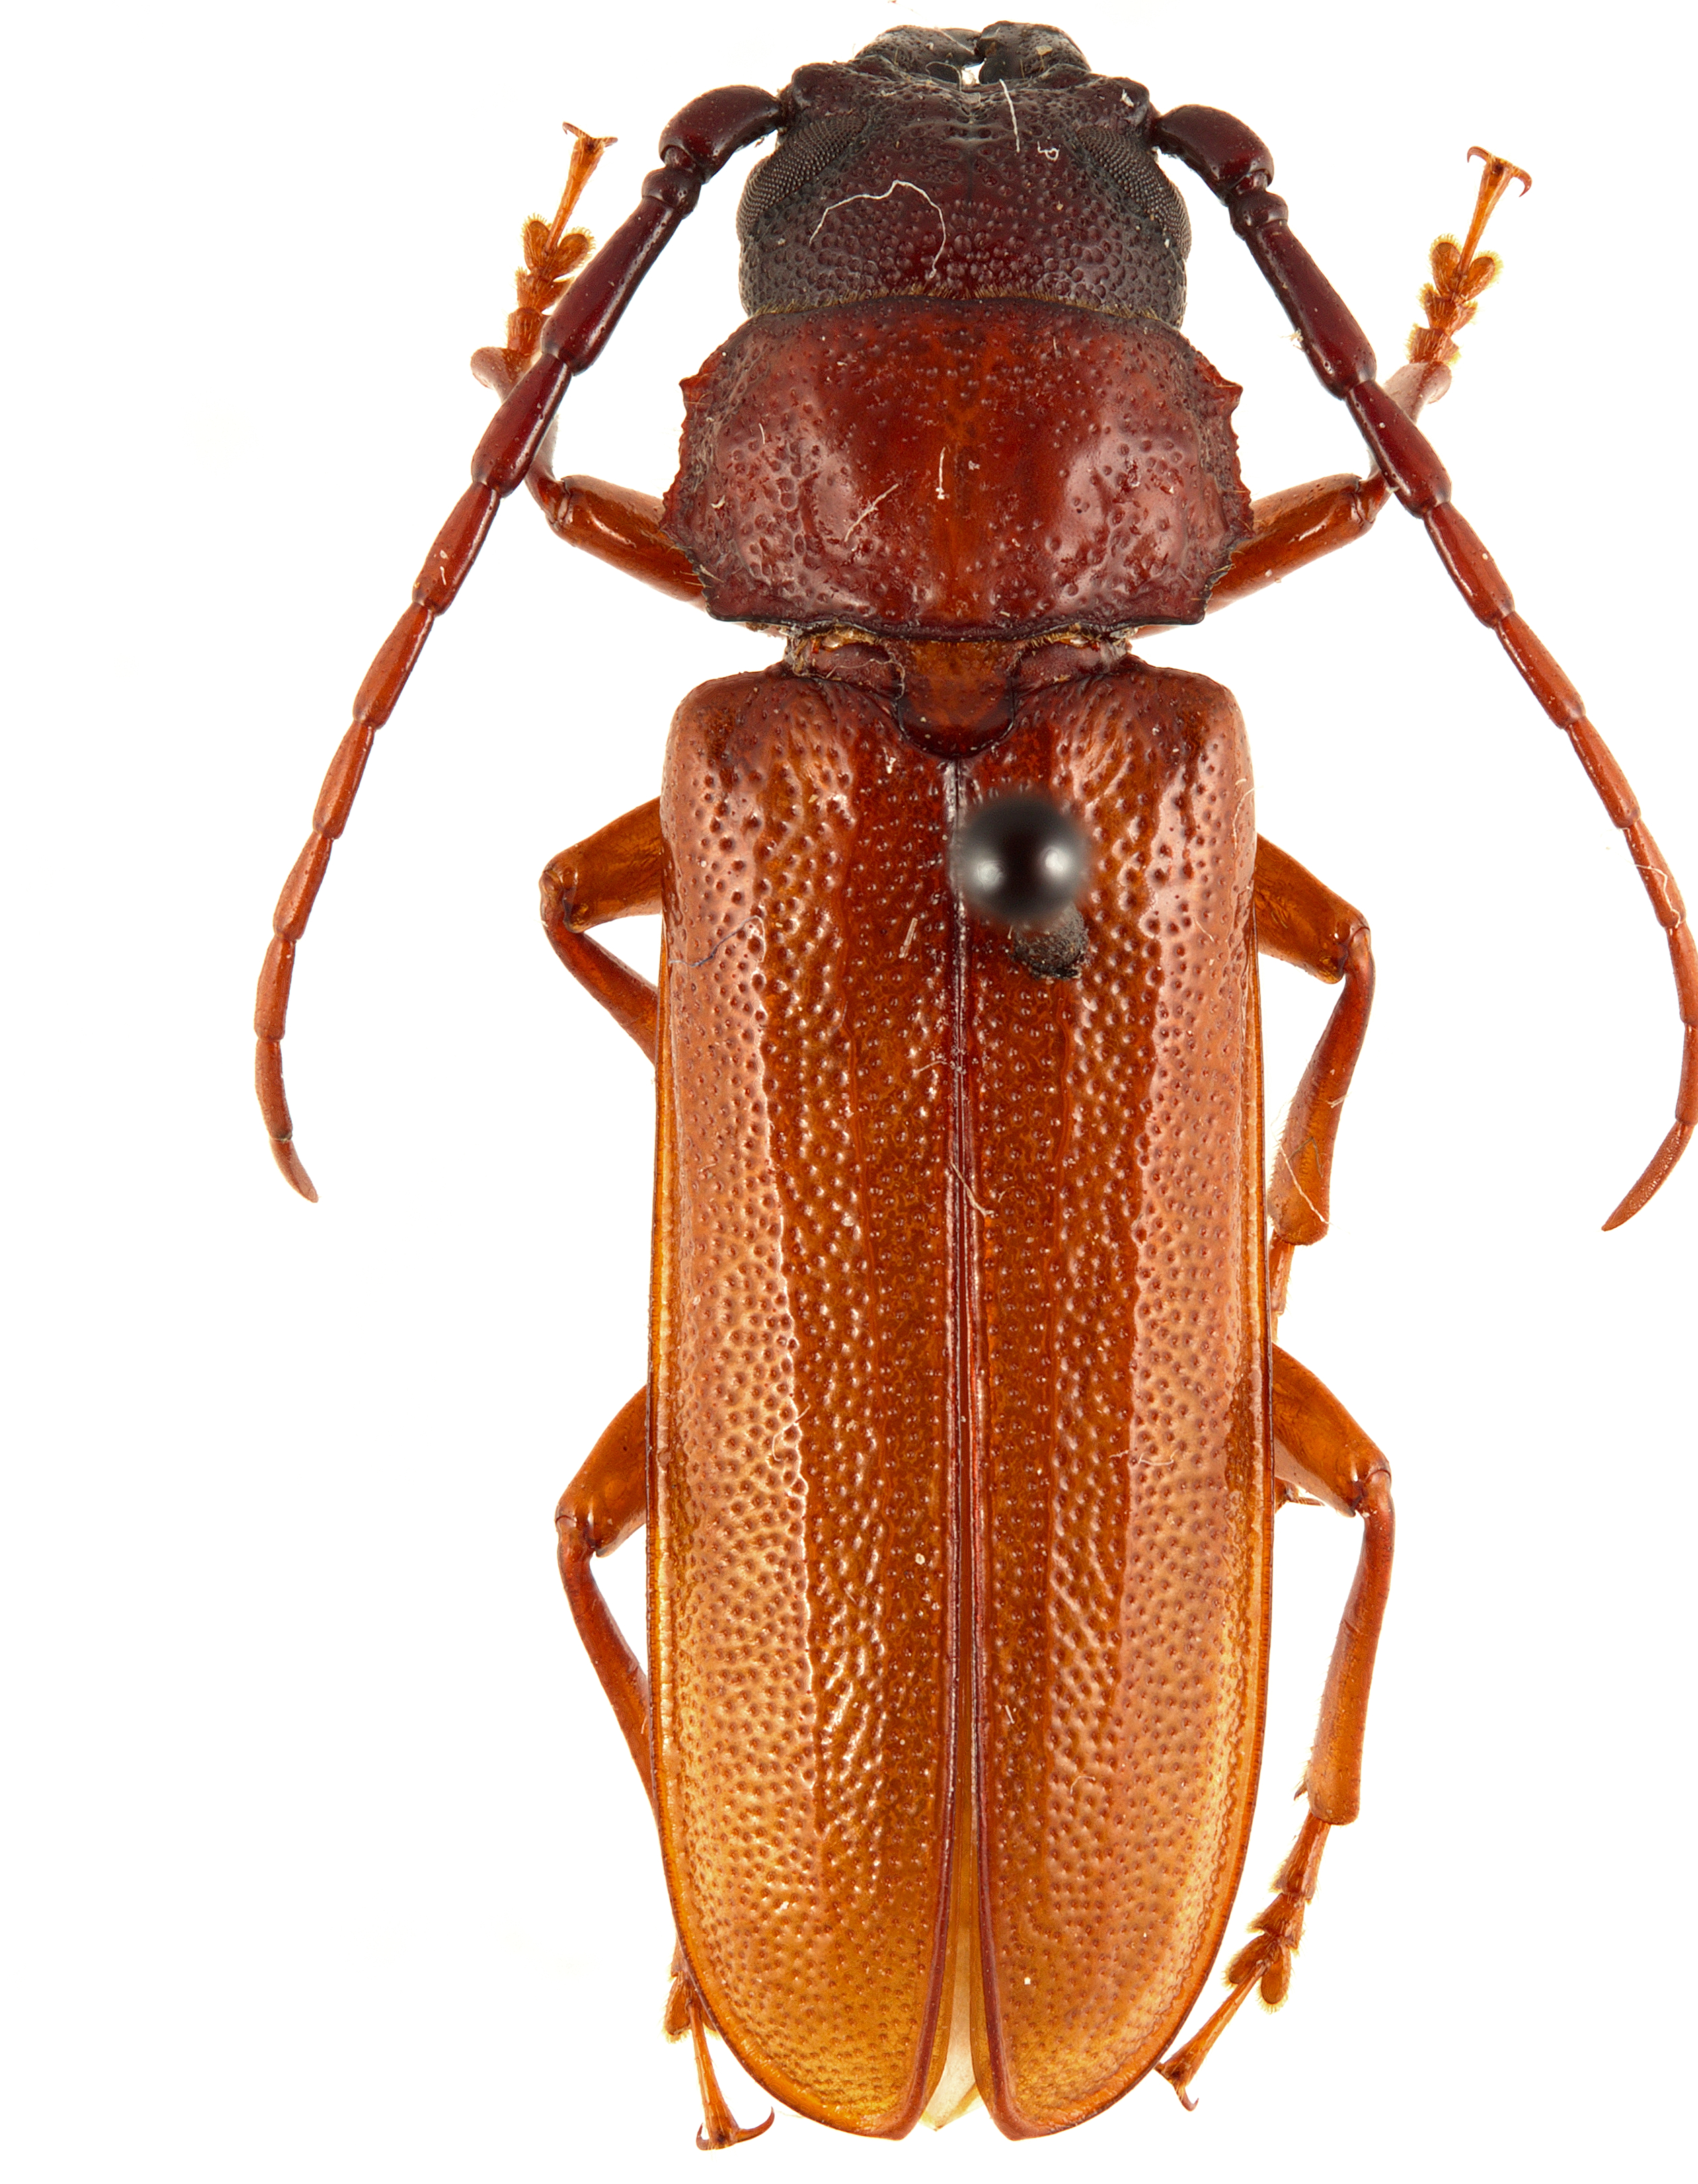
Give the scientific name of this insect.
Hephialtes ruber
